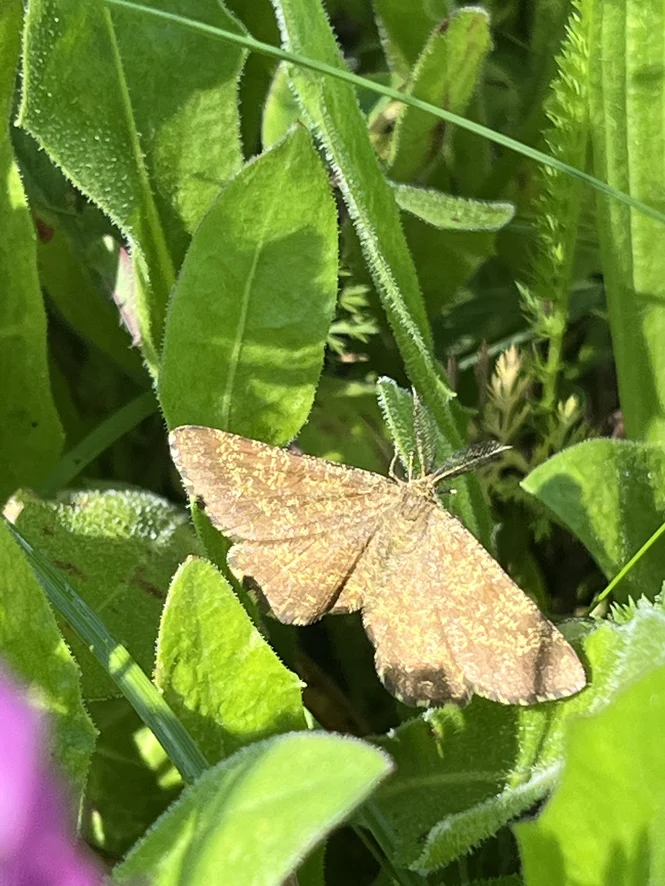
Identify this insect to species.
Ematurga atomaria
